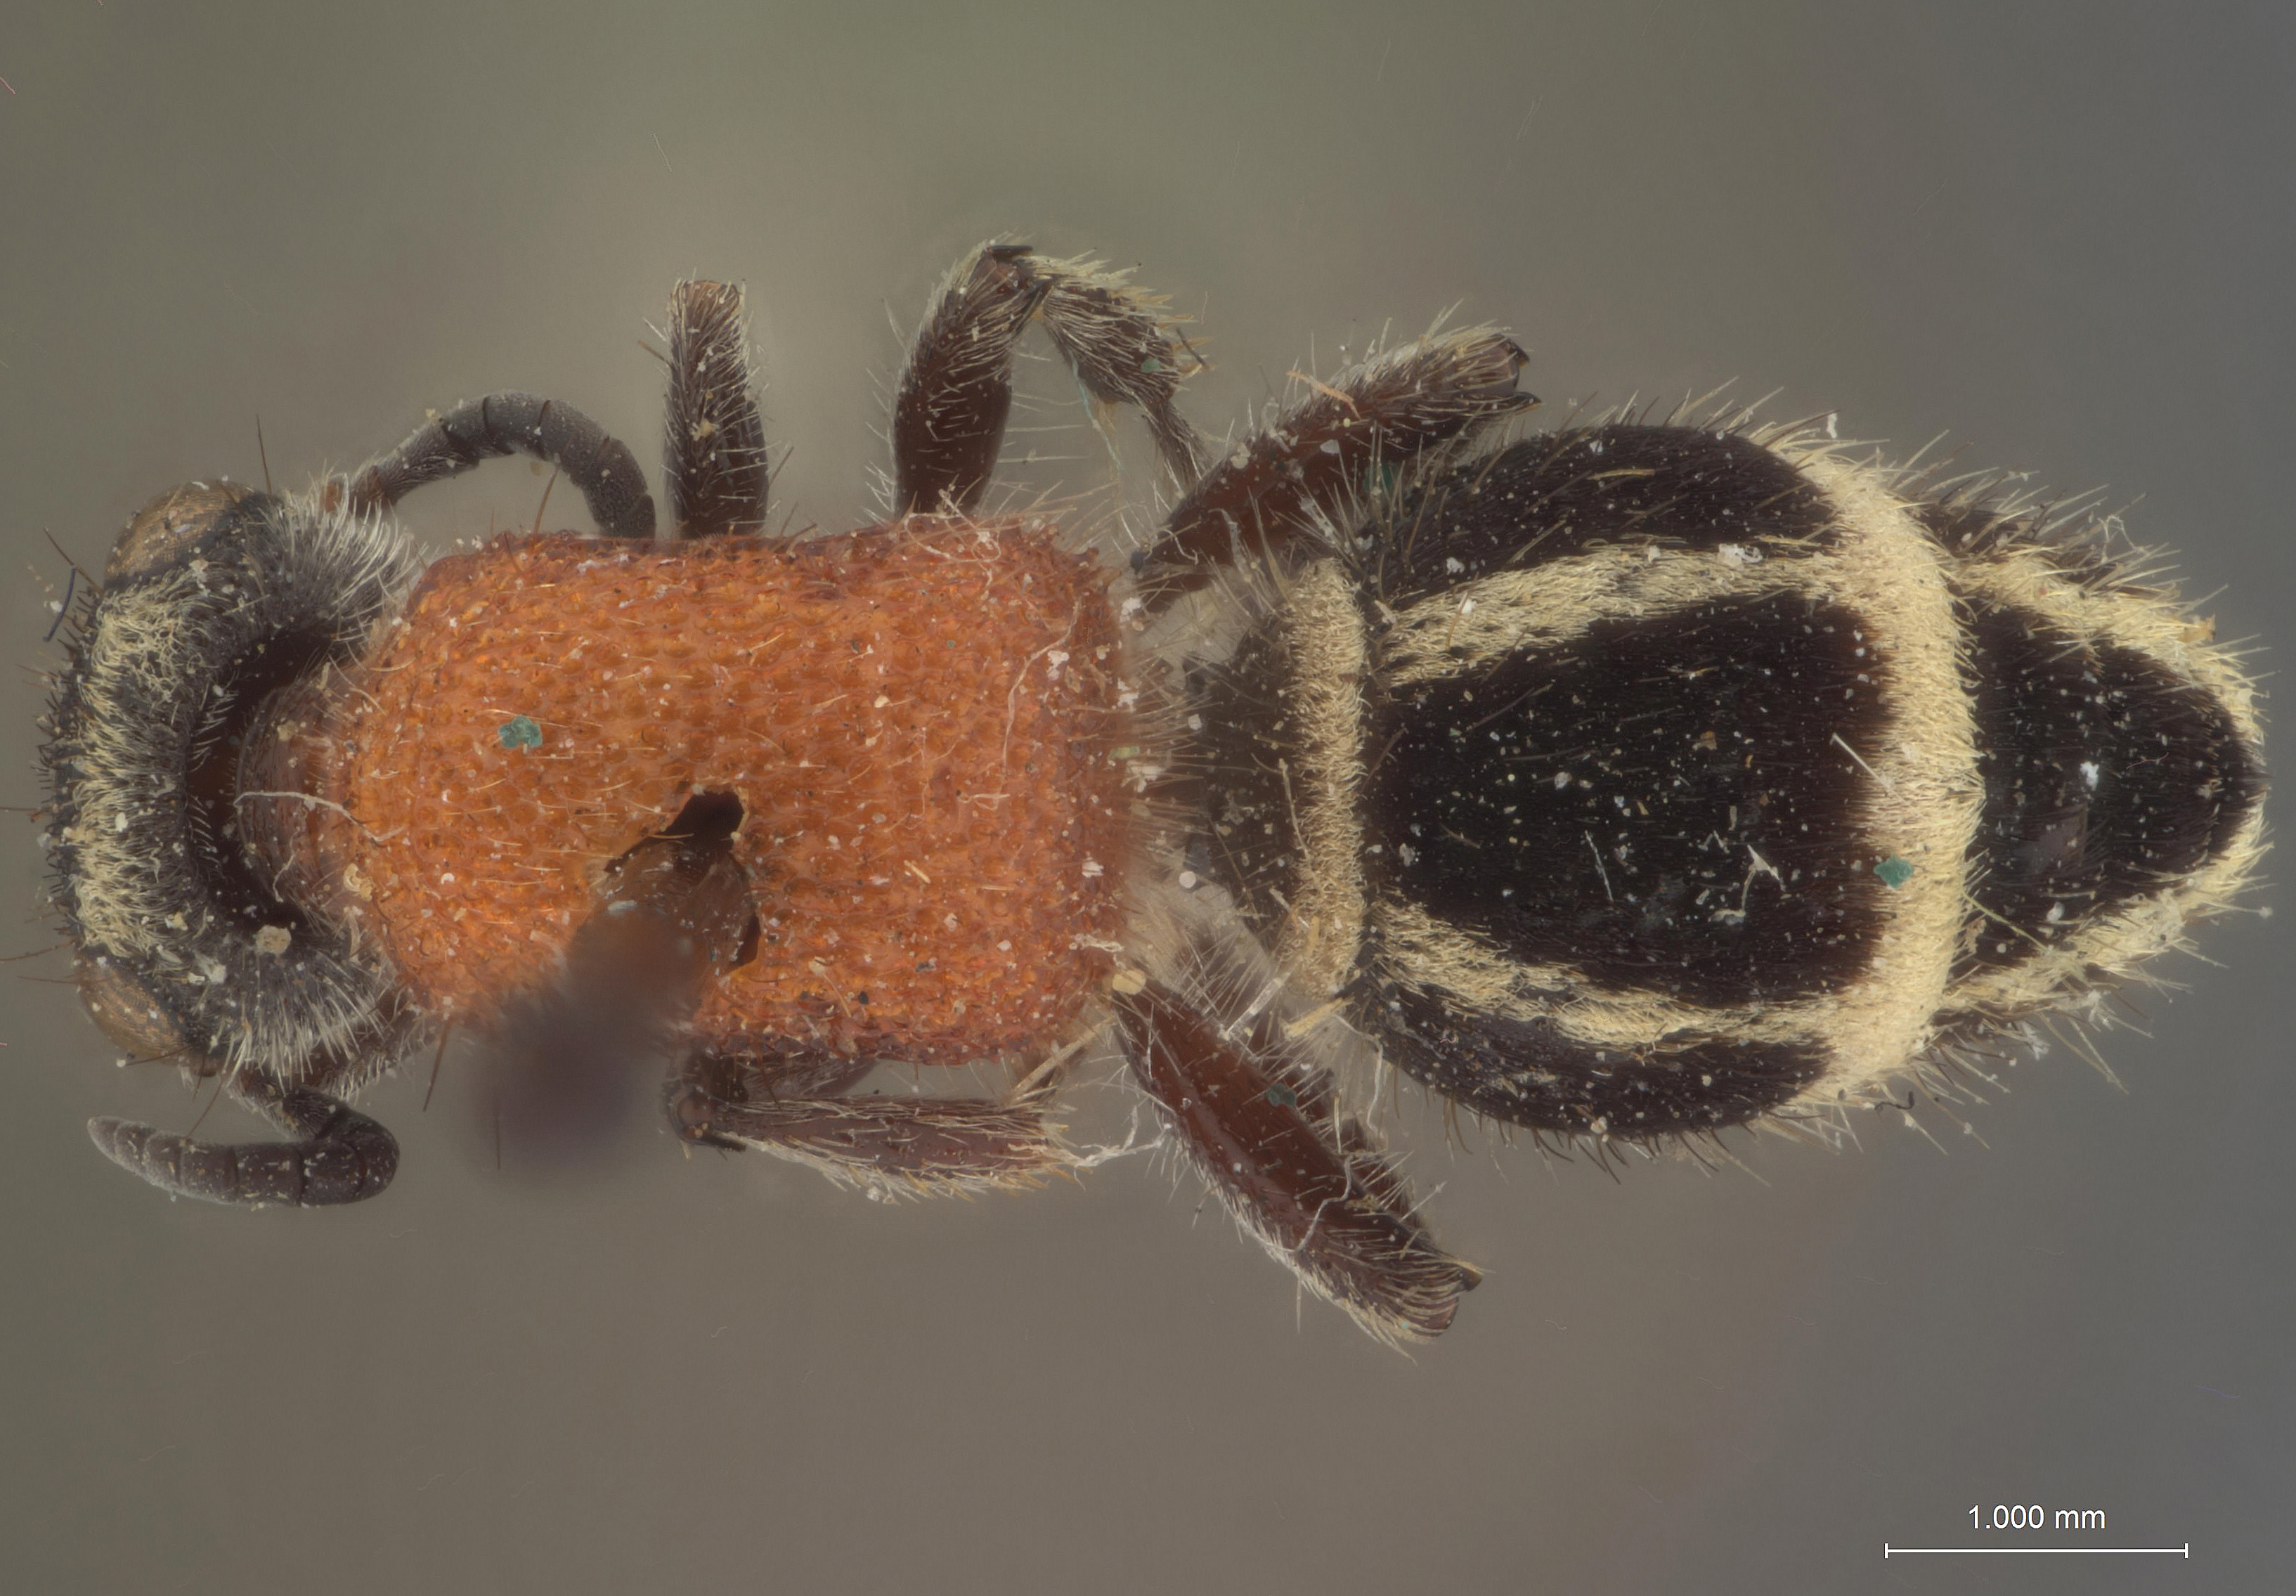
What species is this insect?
Timulla rectanguloides
